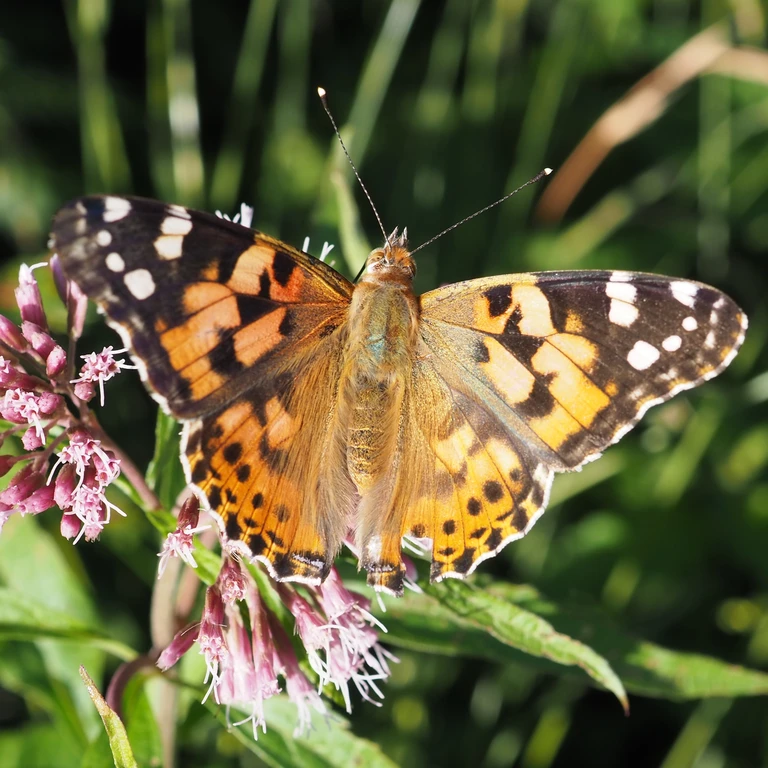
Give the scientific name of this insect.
Vanessa cardui
